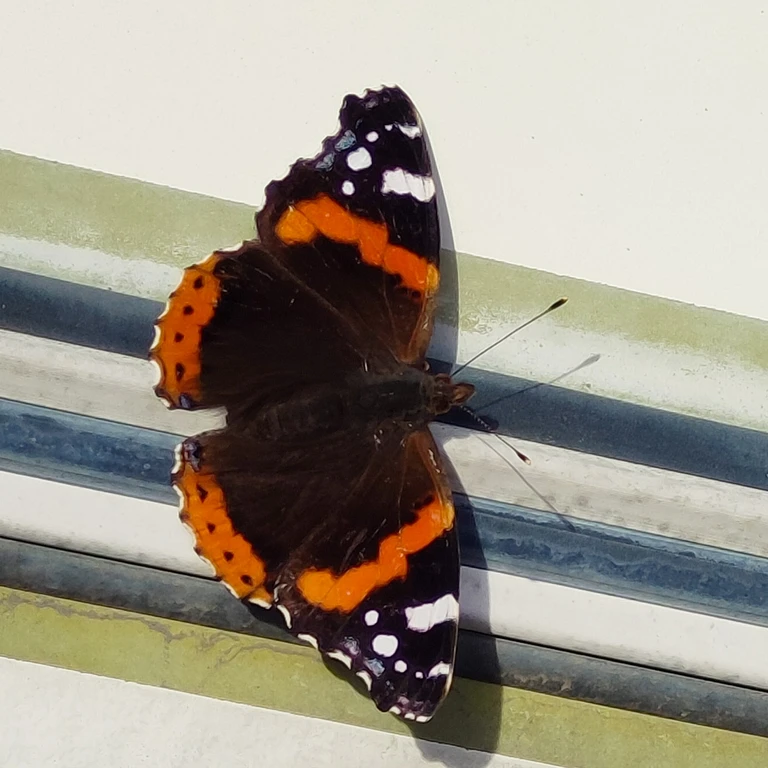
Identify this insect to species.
Vanessa atalanta
